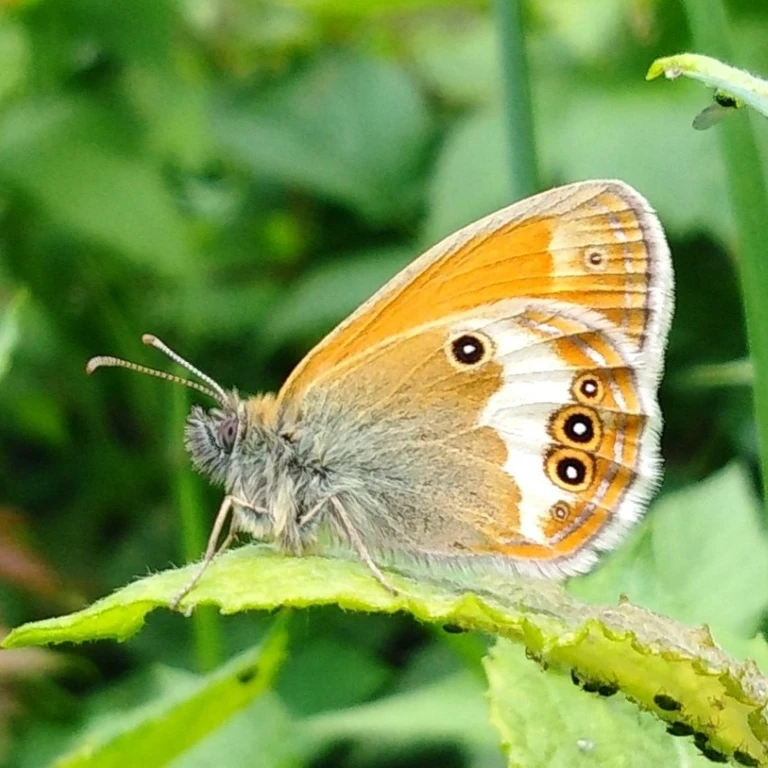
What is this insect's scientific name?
Coenonympha arcania
